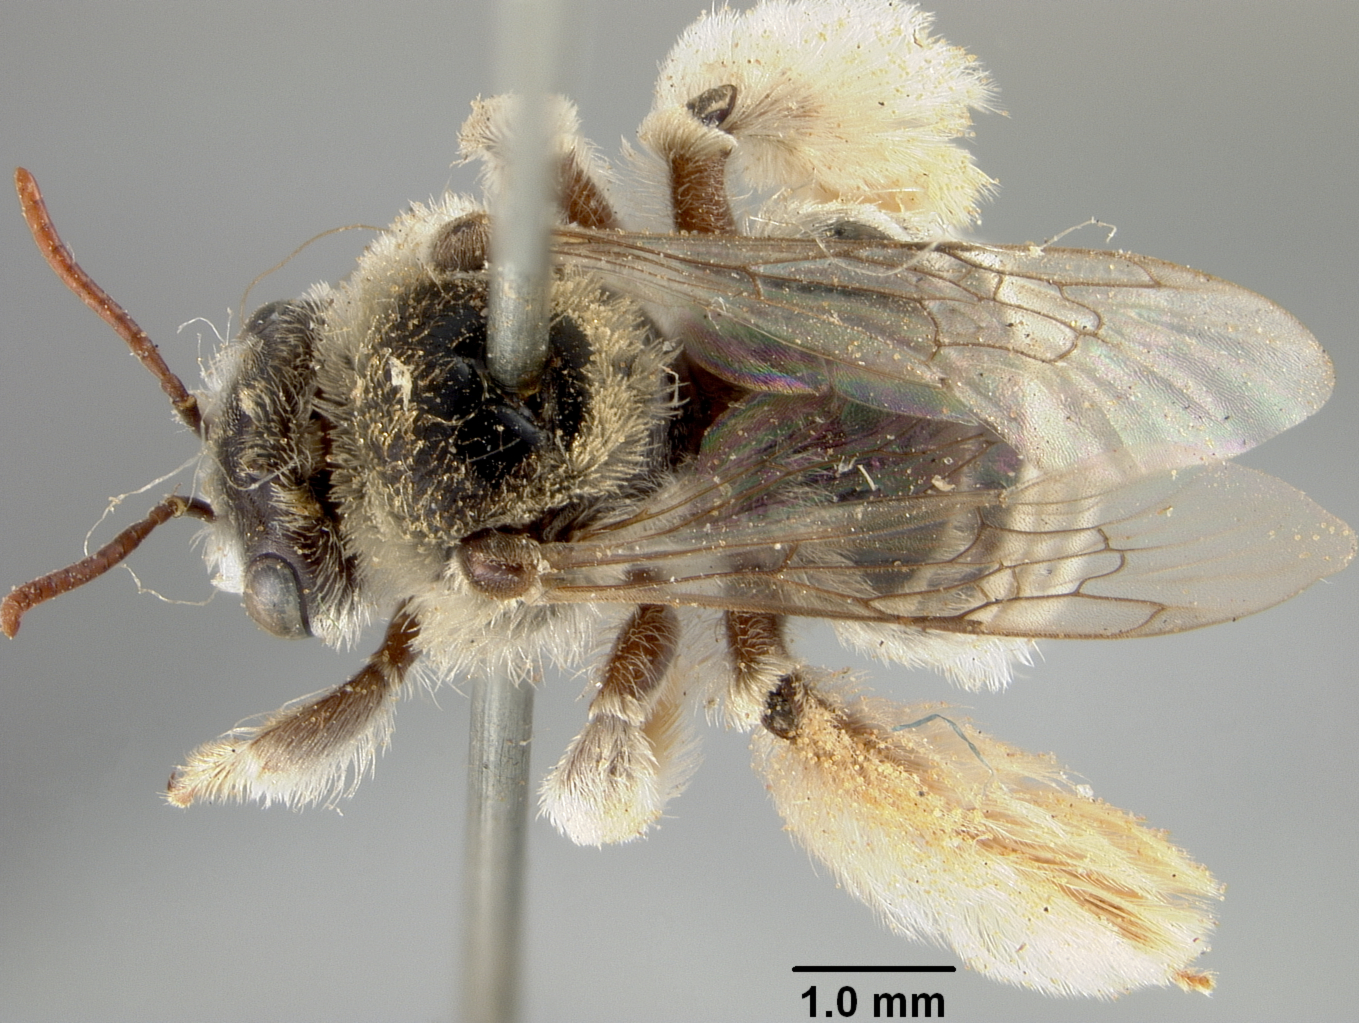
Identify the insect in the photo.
Exomalopsis verbesinae
